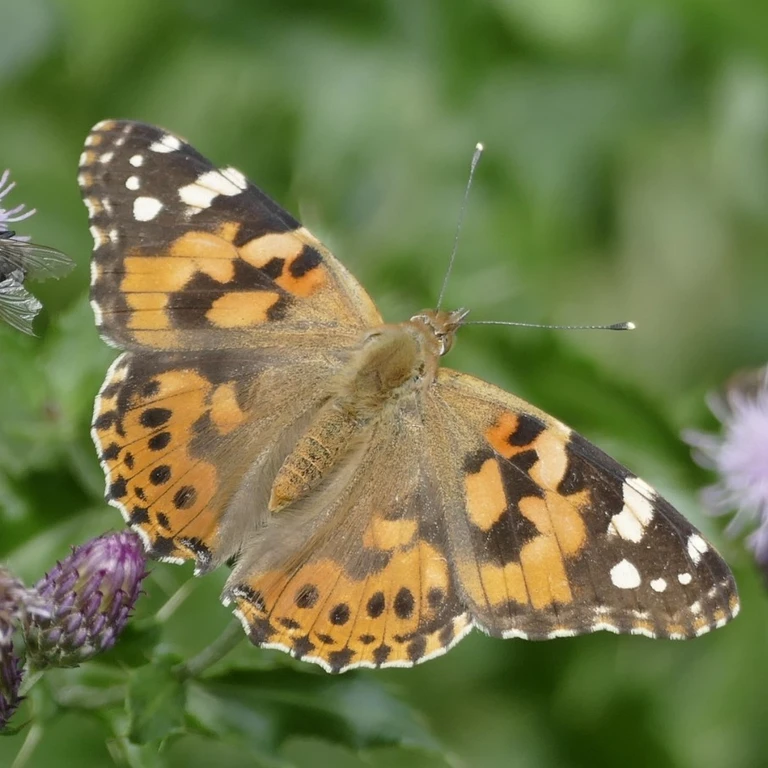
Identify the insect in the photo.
Vanessa cardui
